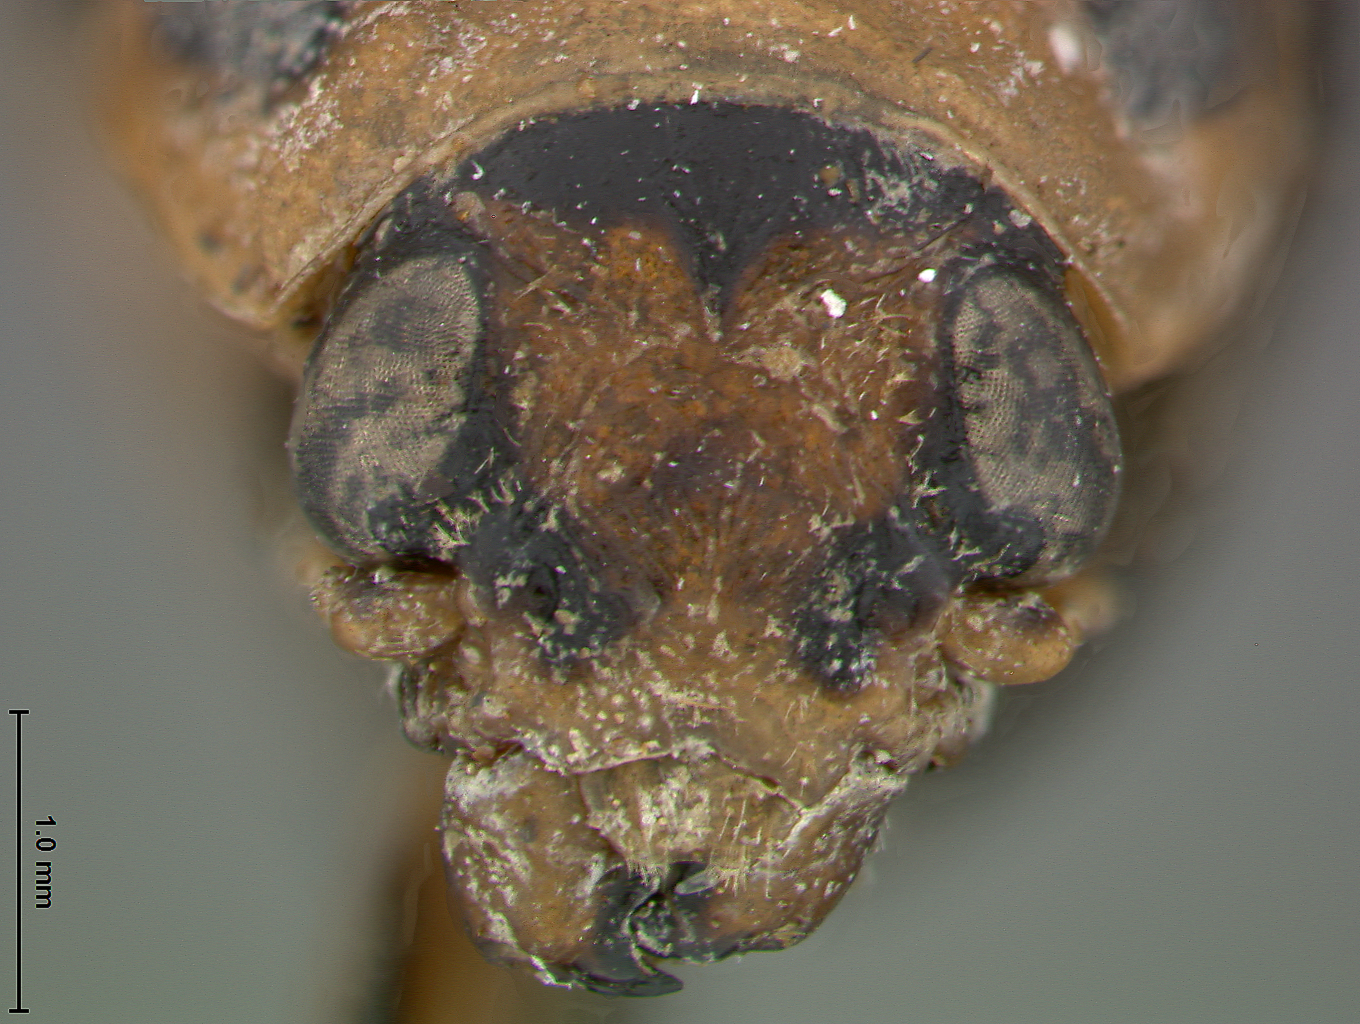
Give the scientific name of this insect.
Anomoea rufifrons
